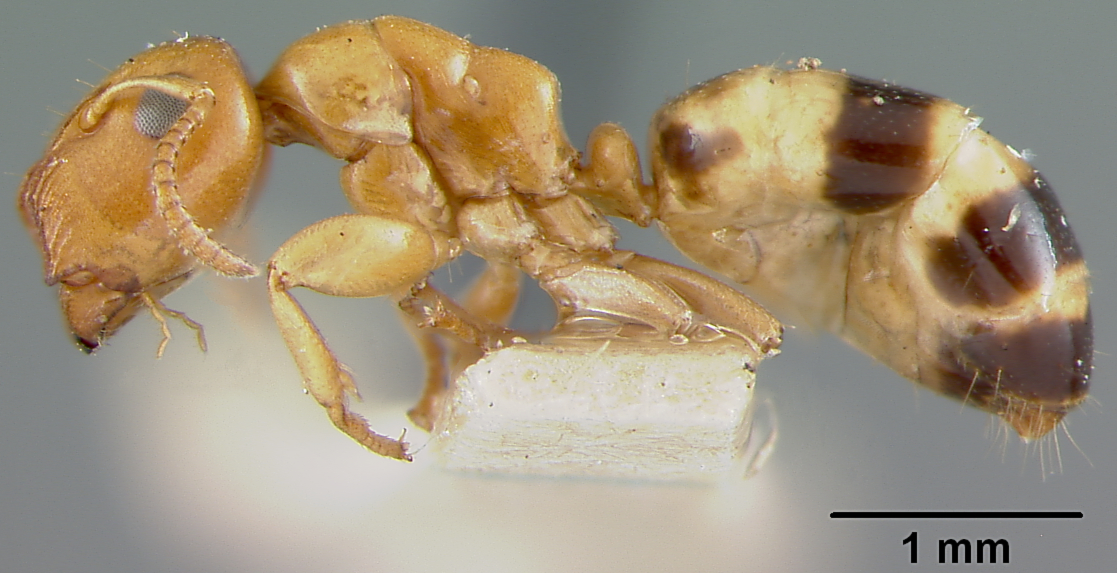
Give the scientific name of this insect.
Camponotus loa
